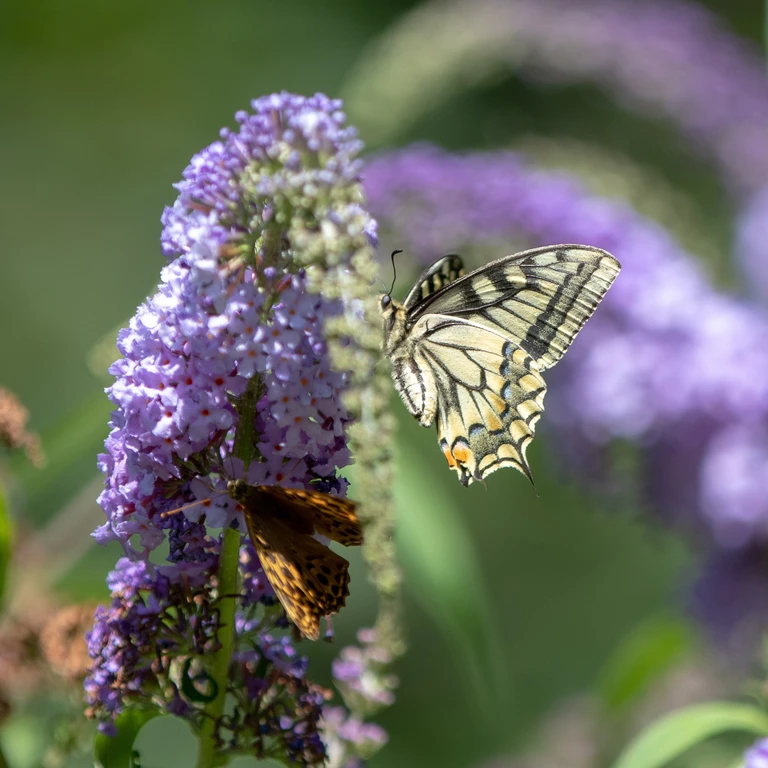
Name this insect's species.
Papilio machaon
